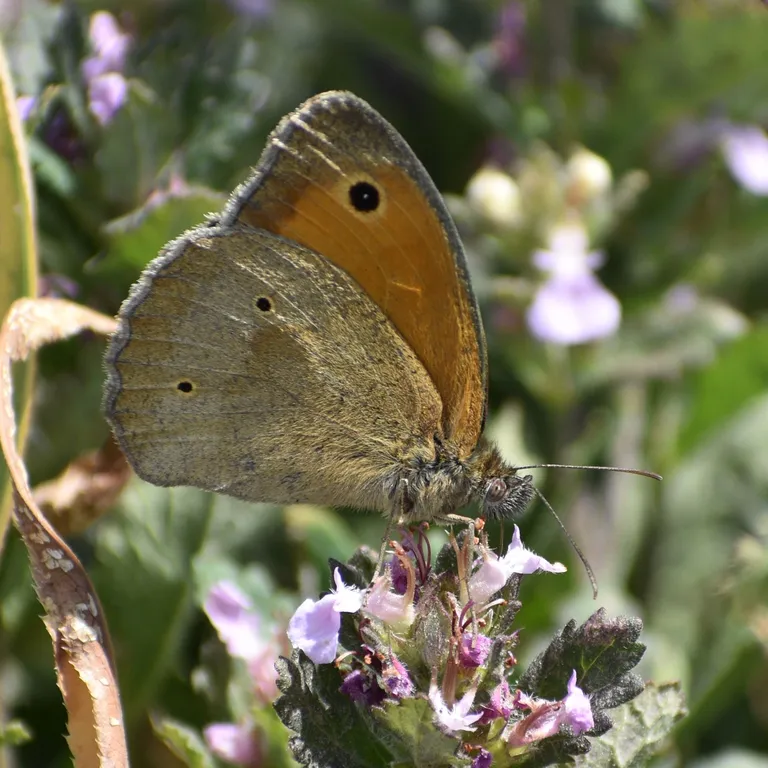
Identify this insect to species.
Maniola jurtina
